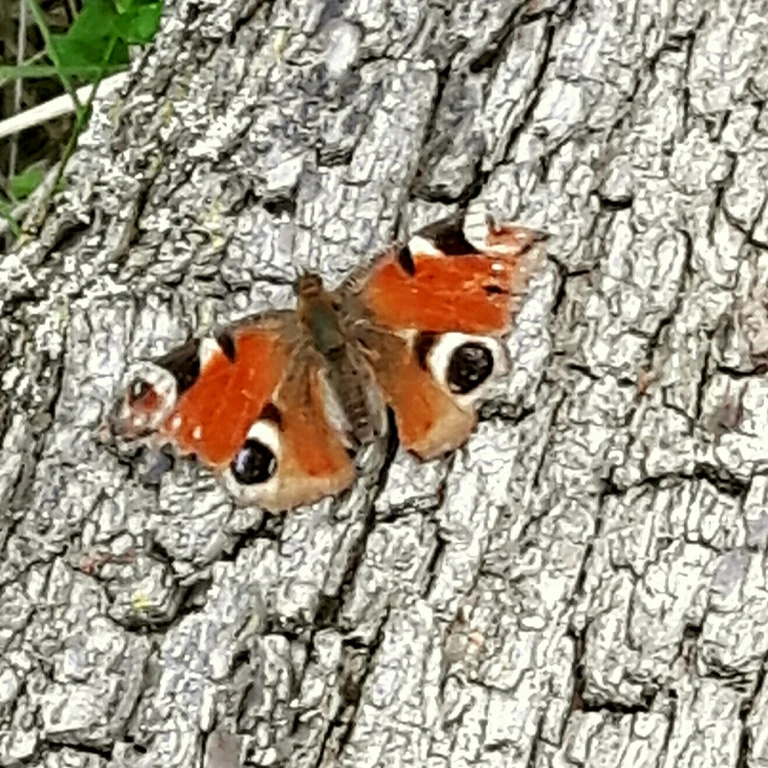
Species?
Aglais io
